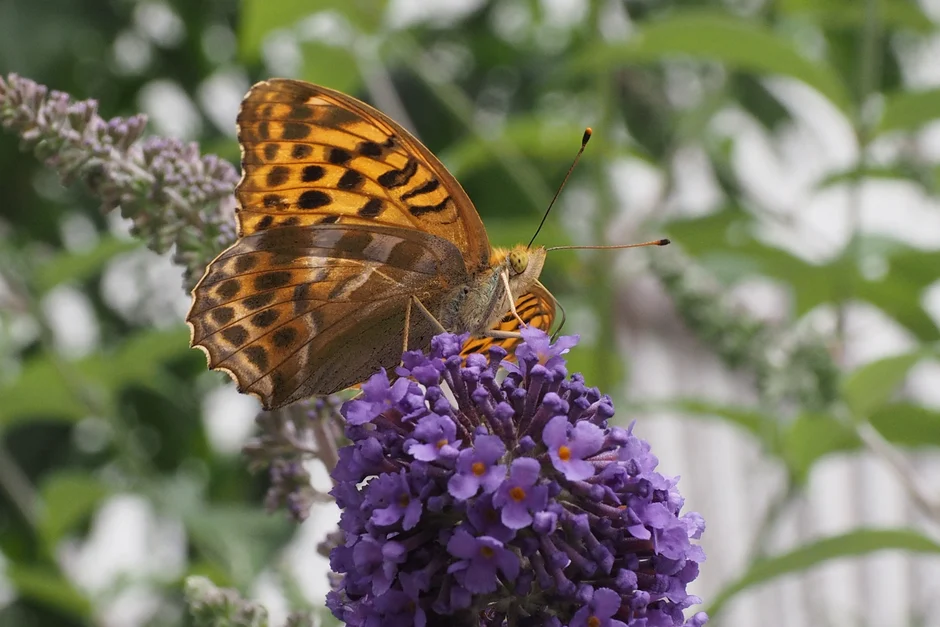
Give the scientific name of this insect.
Argynnis paphia
